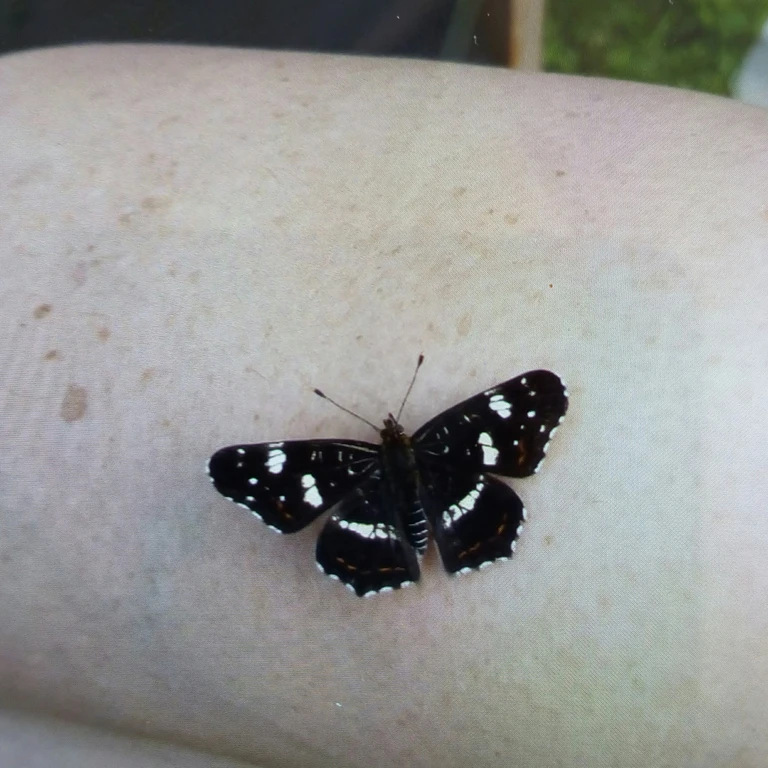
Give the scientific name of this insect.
Araschnia levana
